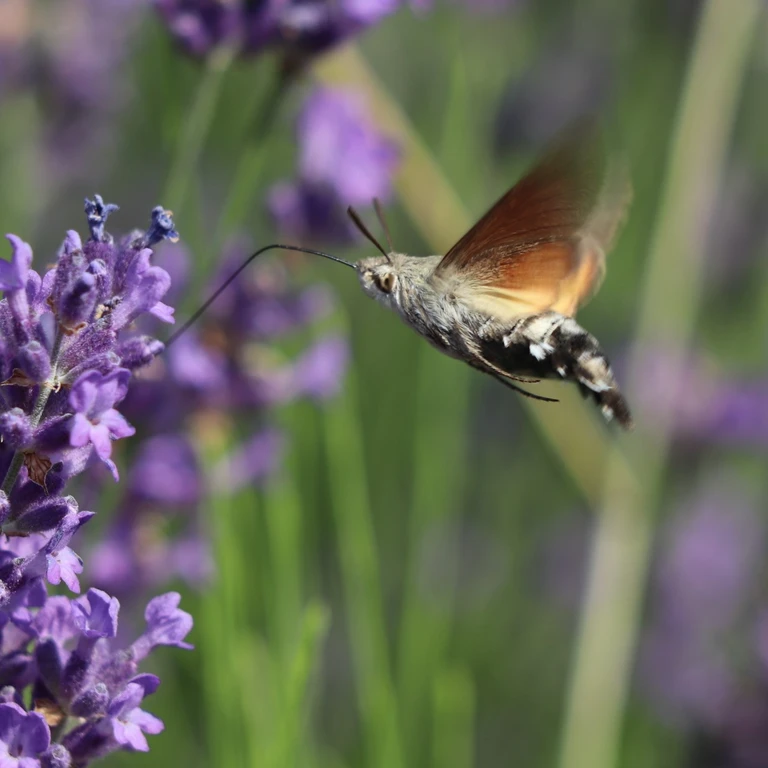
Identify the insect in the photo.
Macroglossum stellatarum
